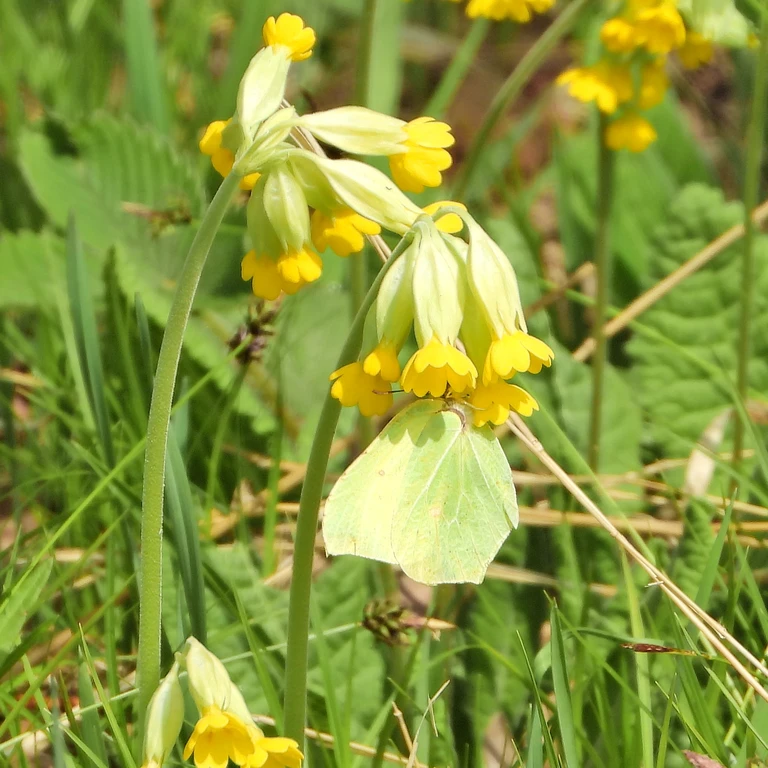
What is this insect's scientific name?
Gonepteryx rhamni
